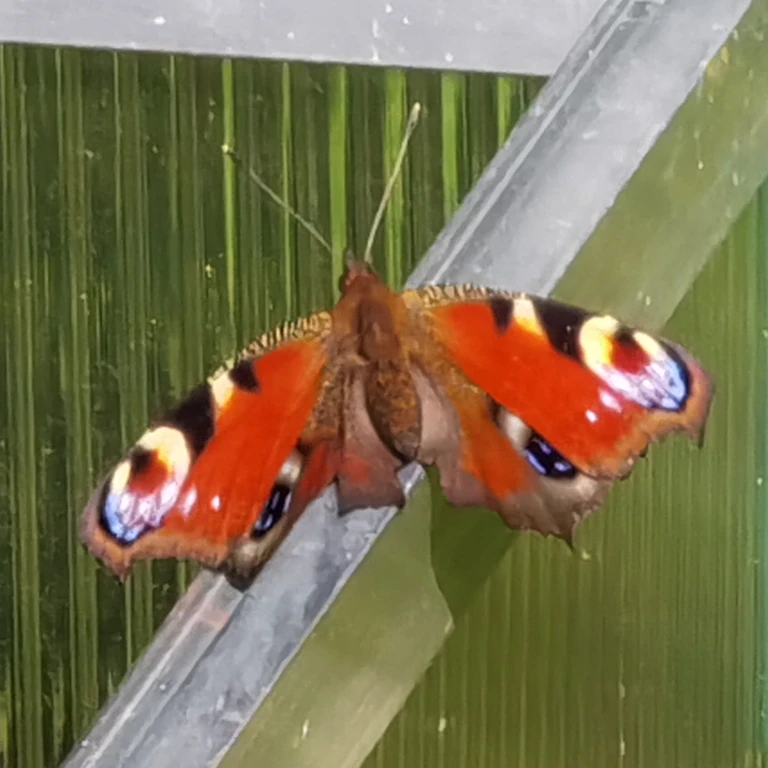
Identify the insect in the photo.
Aglais io
